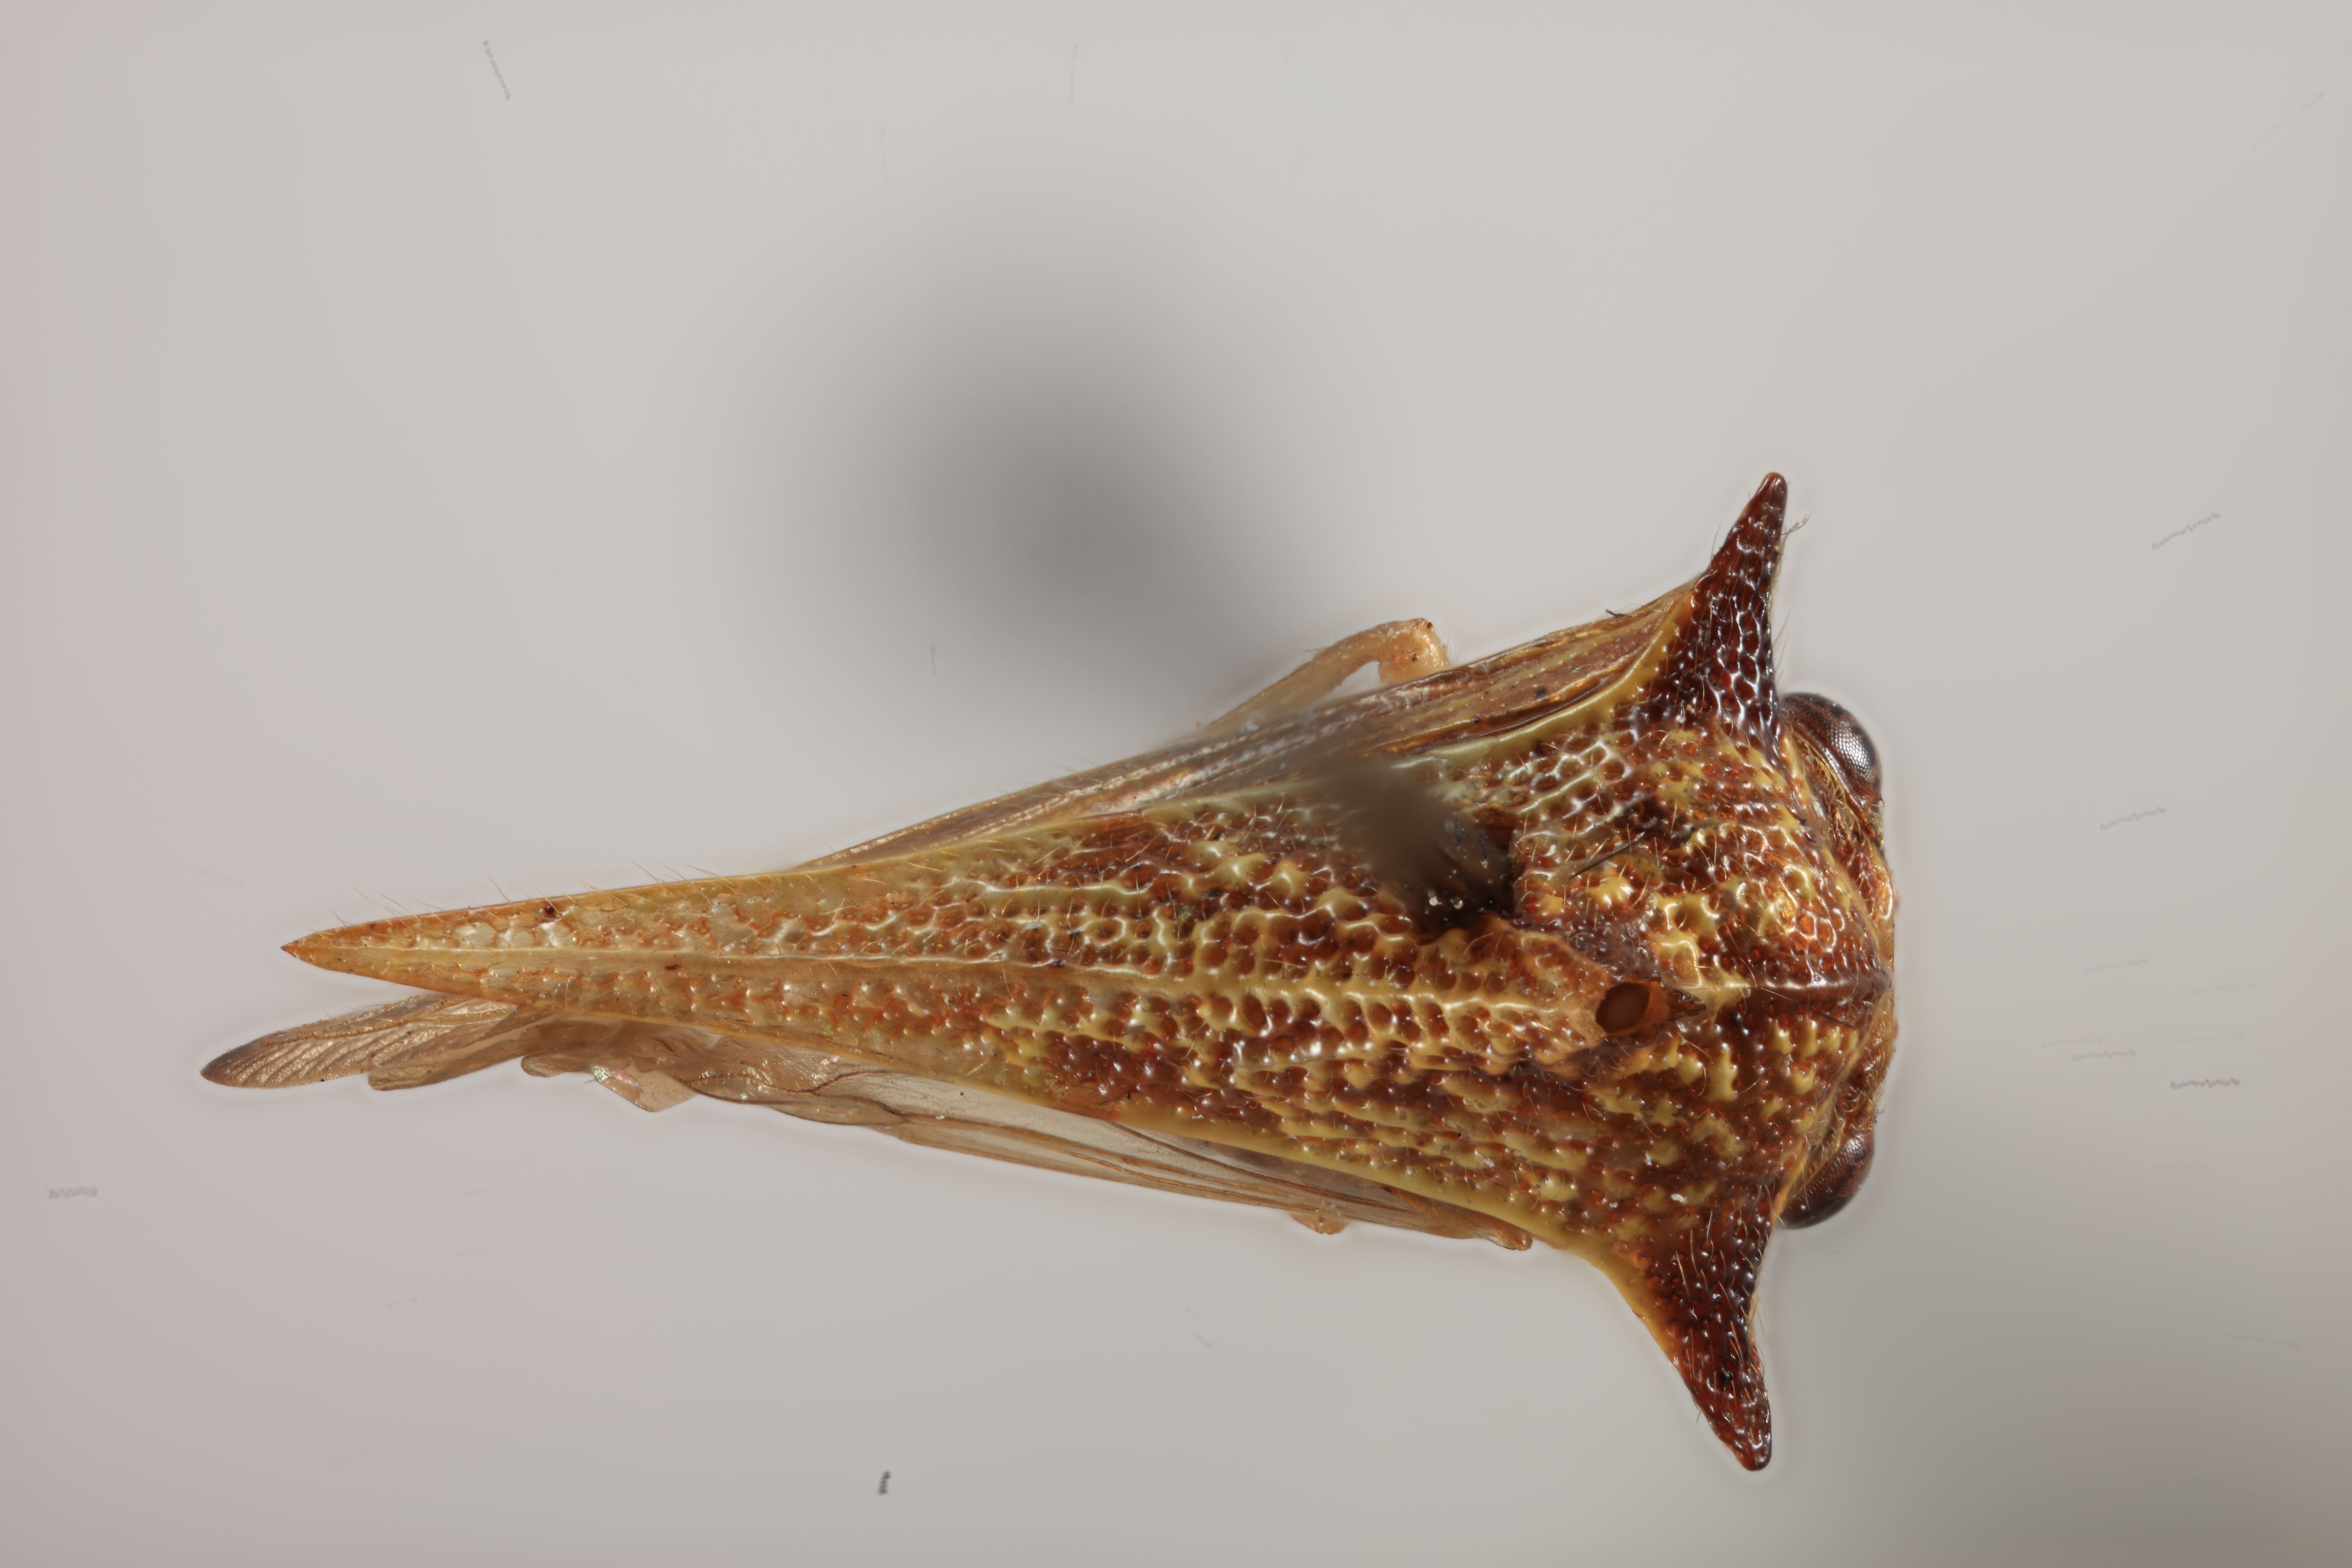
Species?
Alchisme costaricensis
